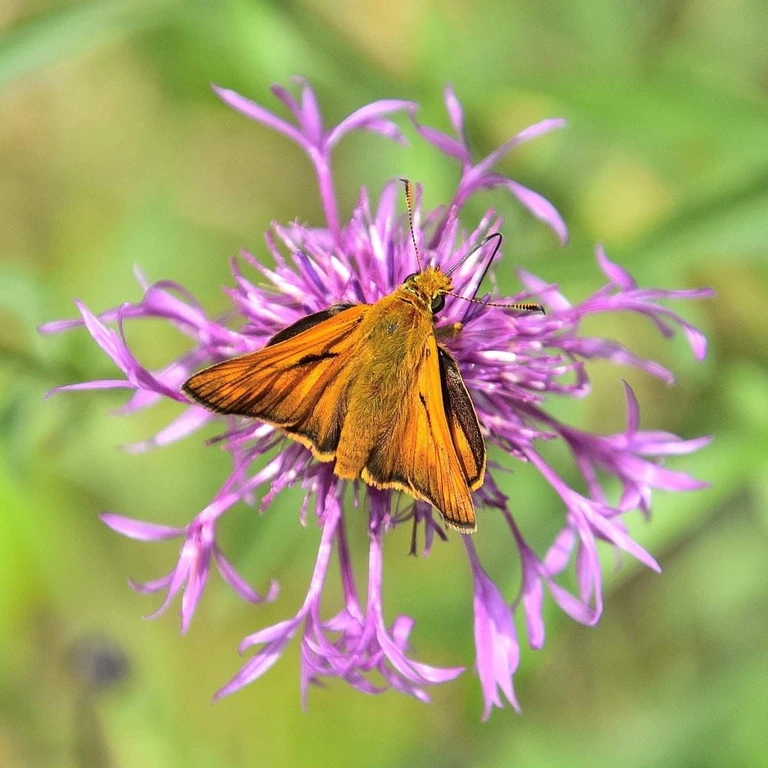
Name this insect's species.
Ochlodes sylvanus (also Ochlodes venata)
